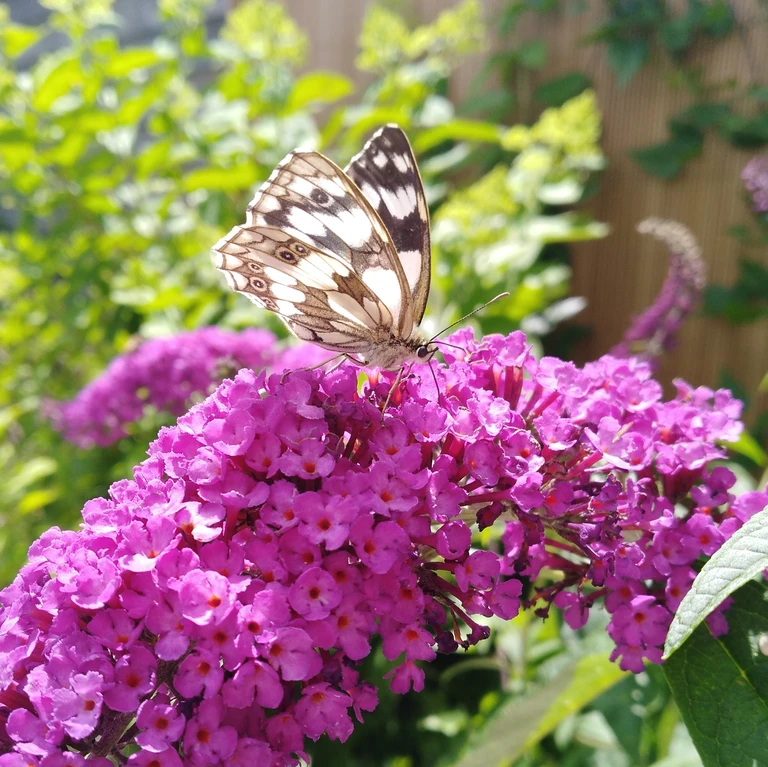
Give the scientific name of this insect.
Melanargia galathea
